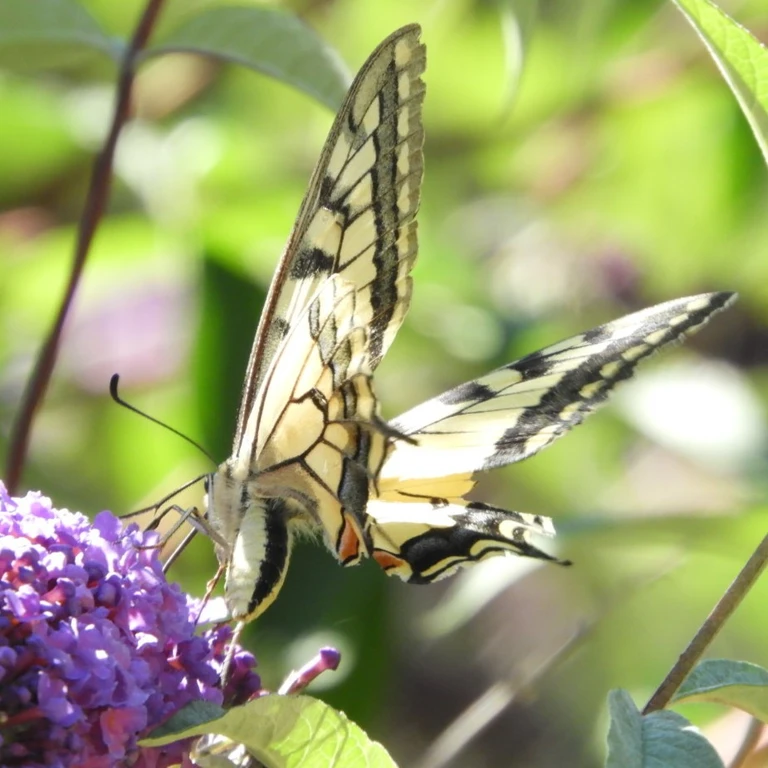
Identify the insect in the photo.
Papilio machaon
